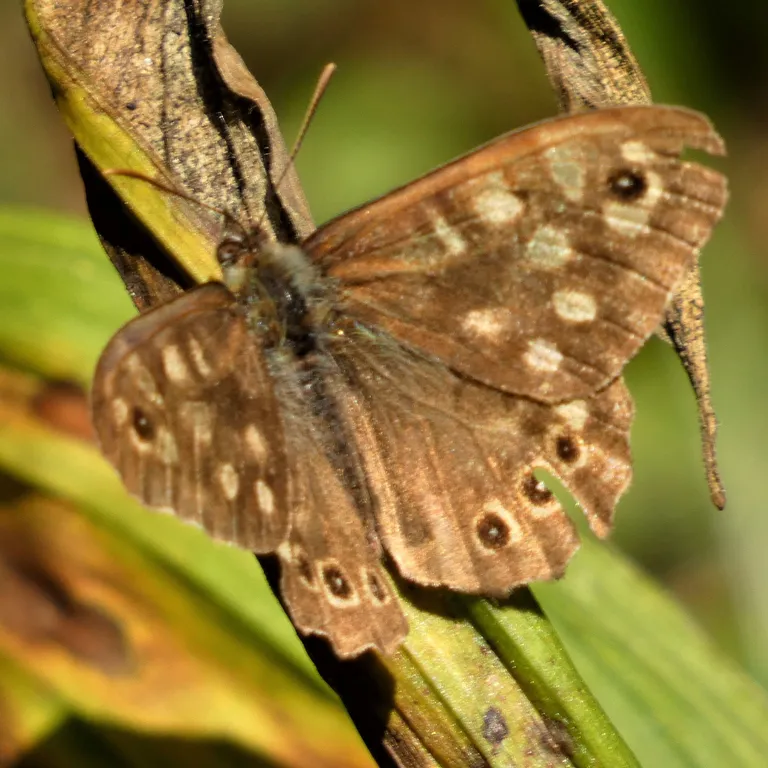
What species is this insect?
Pararge aegeria
